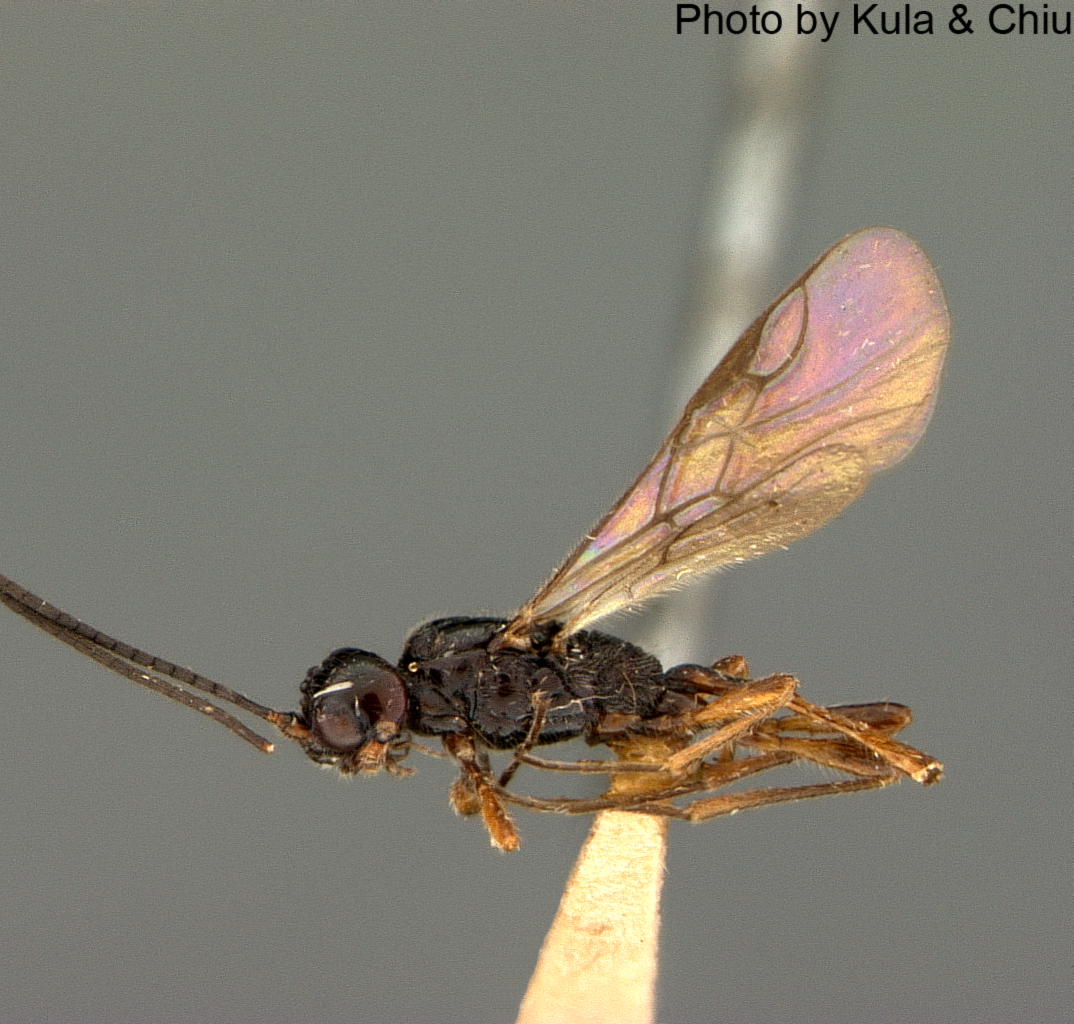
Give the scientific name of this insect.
Coelinidea hayesi
